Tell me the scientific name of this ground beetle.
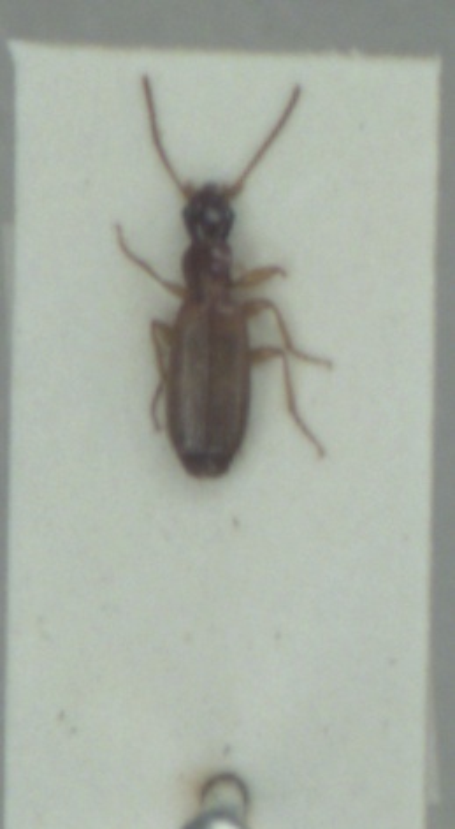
Paradromius linearis
